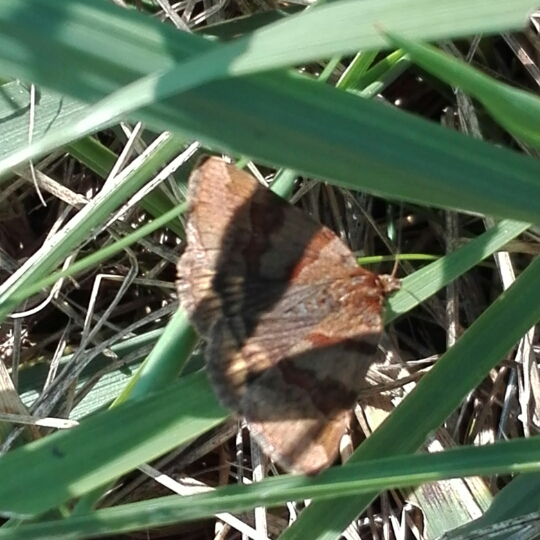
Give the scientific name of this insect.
Euclidia glyphica
